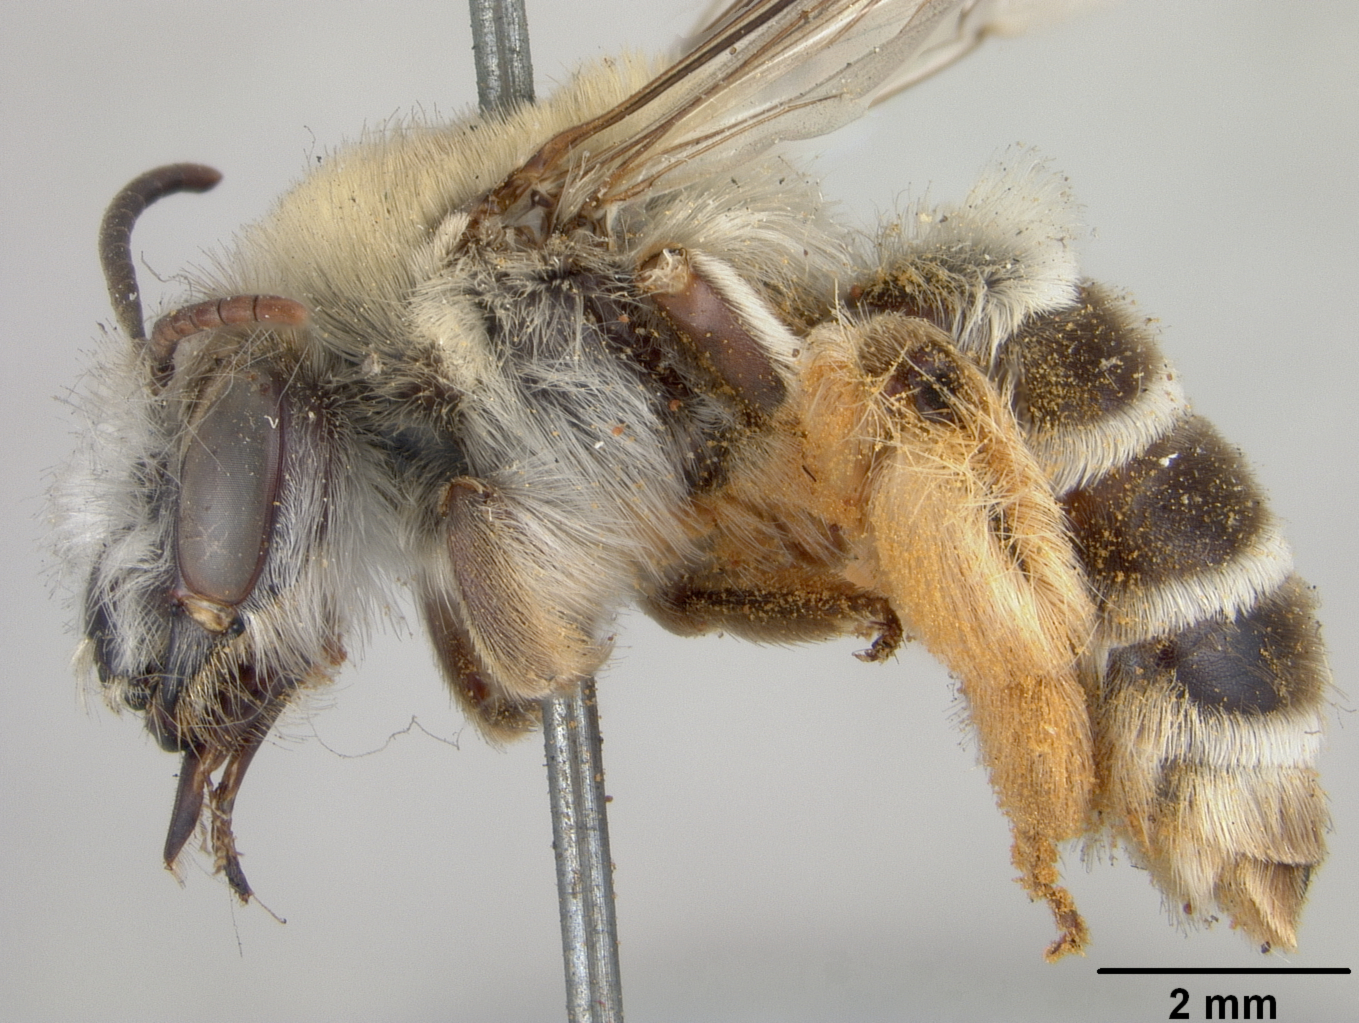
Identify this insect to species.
Megandrena larreae
